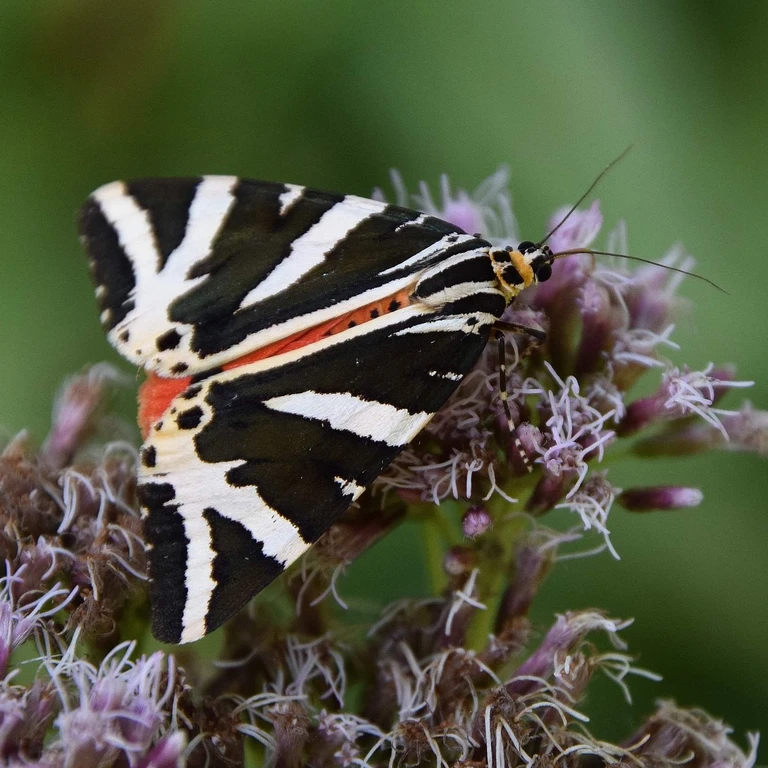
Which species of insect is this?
Euplagia quadripunctaria
